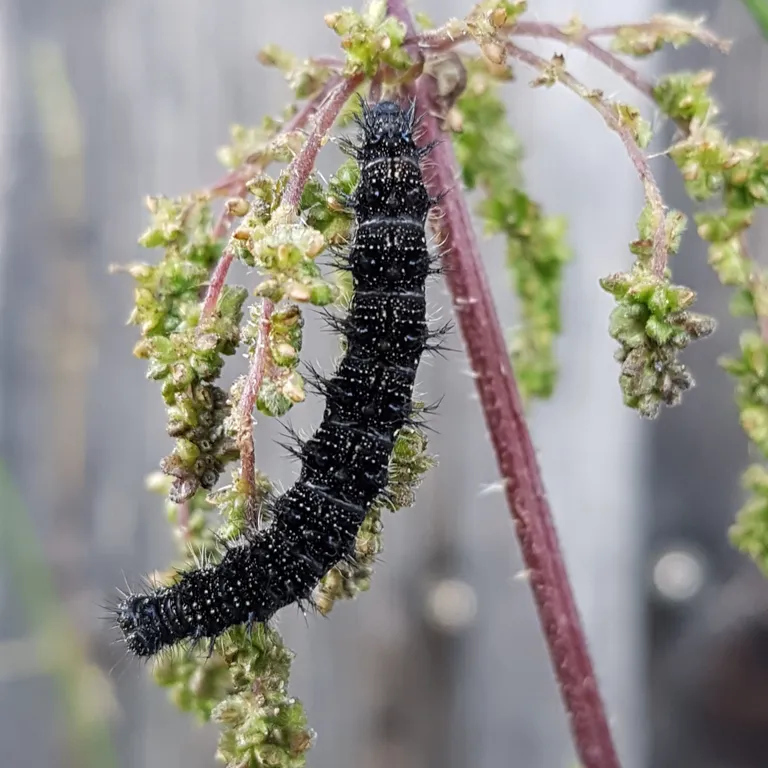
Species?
Aglais io
